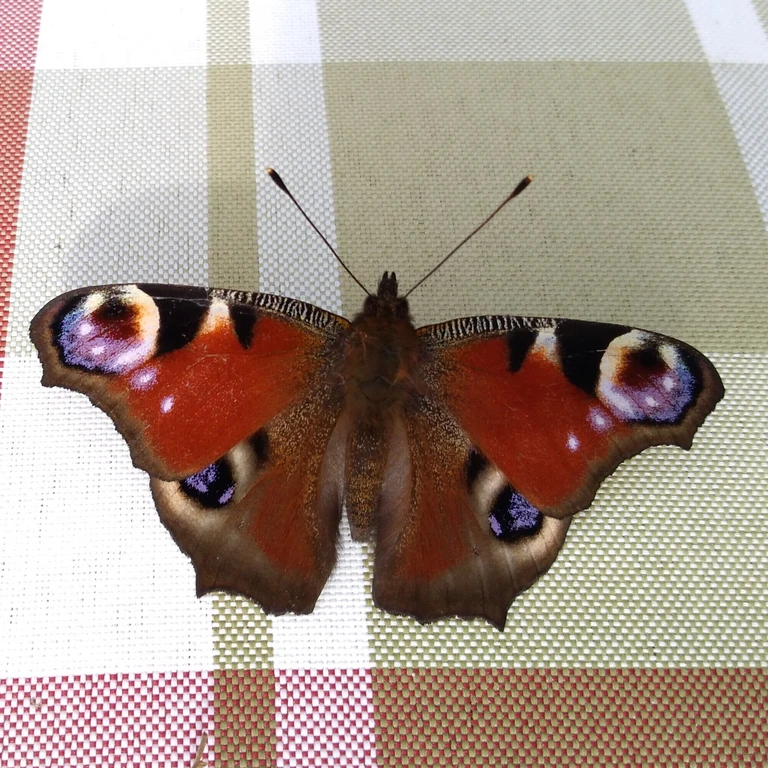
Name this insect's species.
Aglais io
